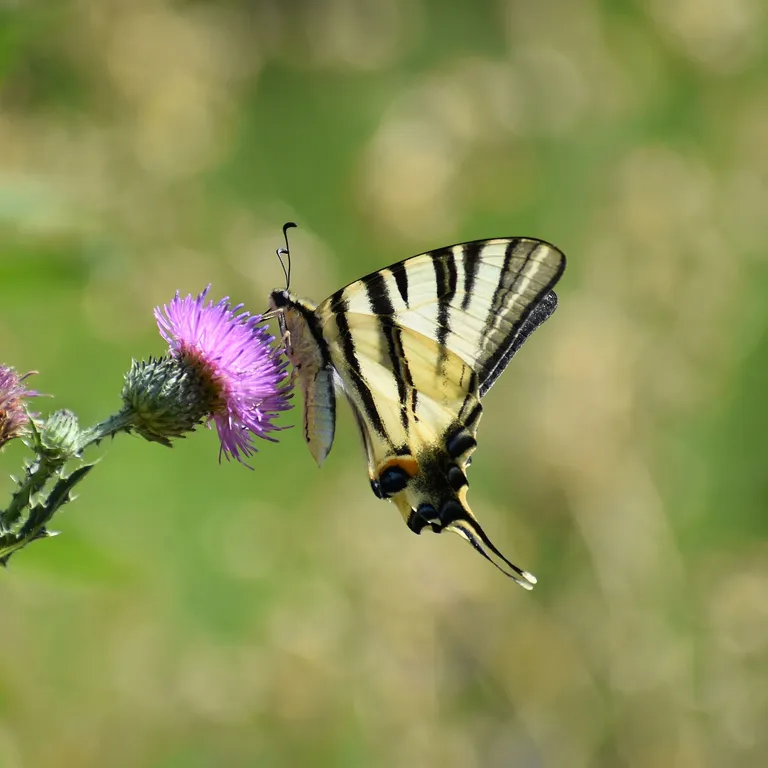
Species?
Iphiclides podalirius
